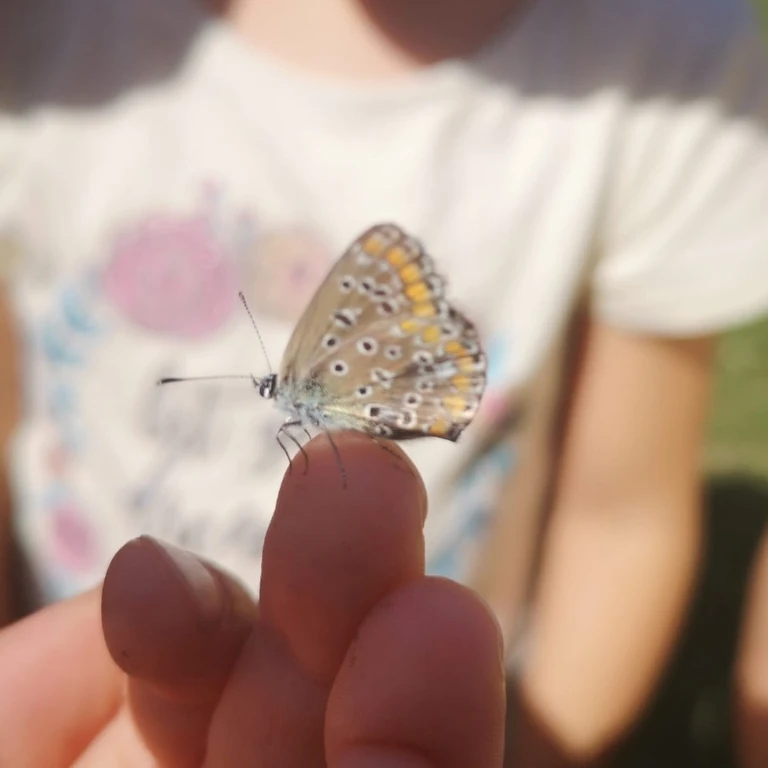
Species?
Polyommatus icarus
